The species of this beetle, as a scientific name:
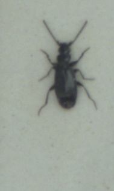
Microlestes maurus
